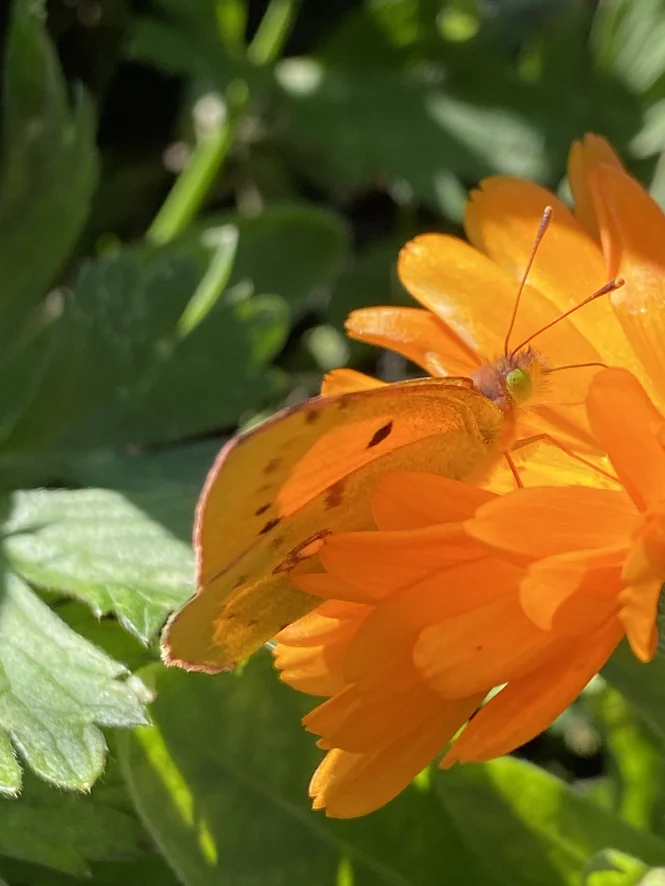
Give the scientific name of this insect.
Colias croceus
